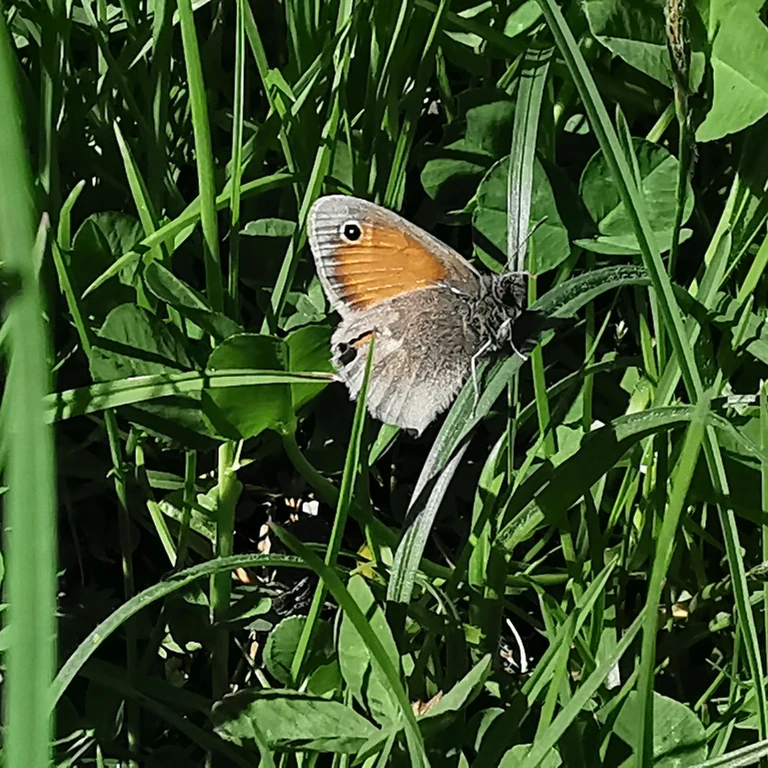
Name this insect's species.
Coenonympha pamphilus
